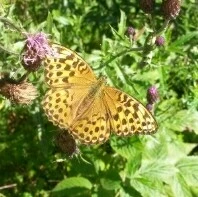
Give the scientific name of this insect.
Argynnis paphia
